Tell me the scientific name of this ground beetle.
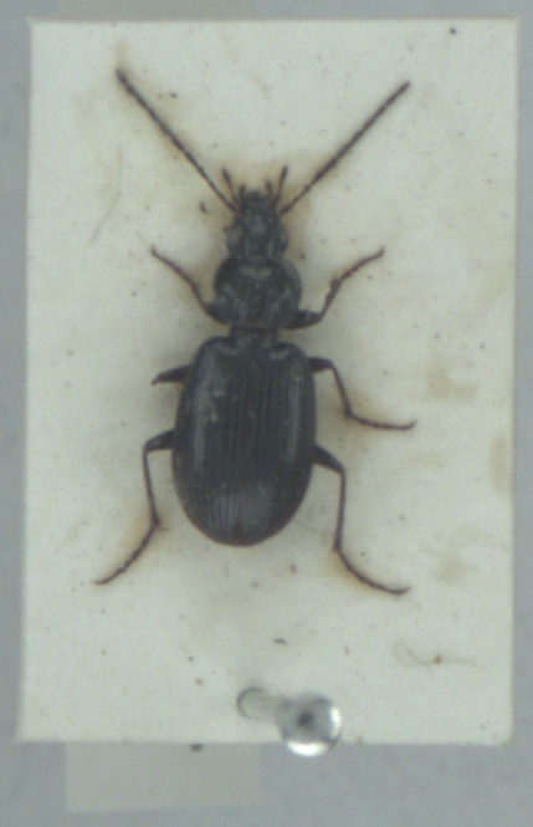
Agonum nigrum
